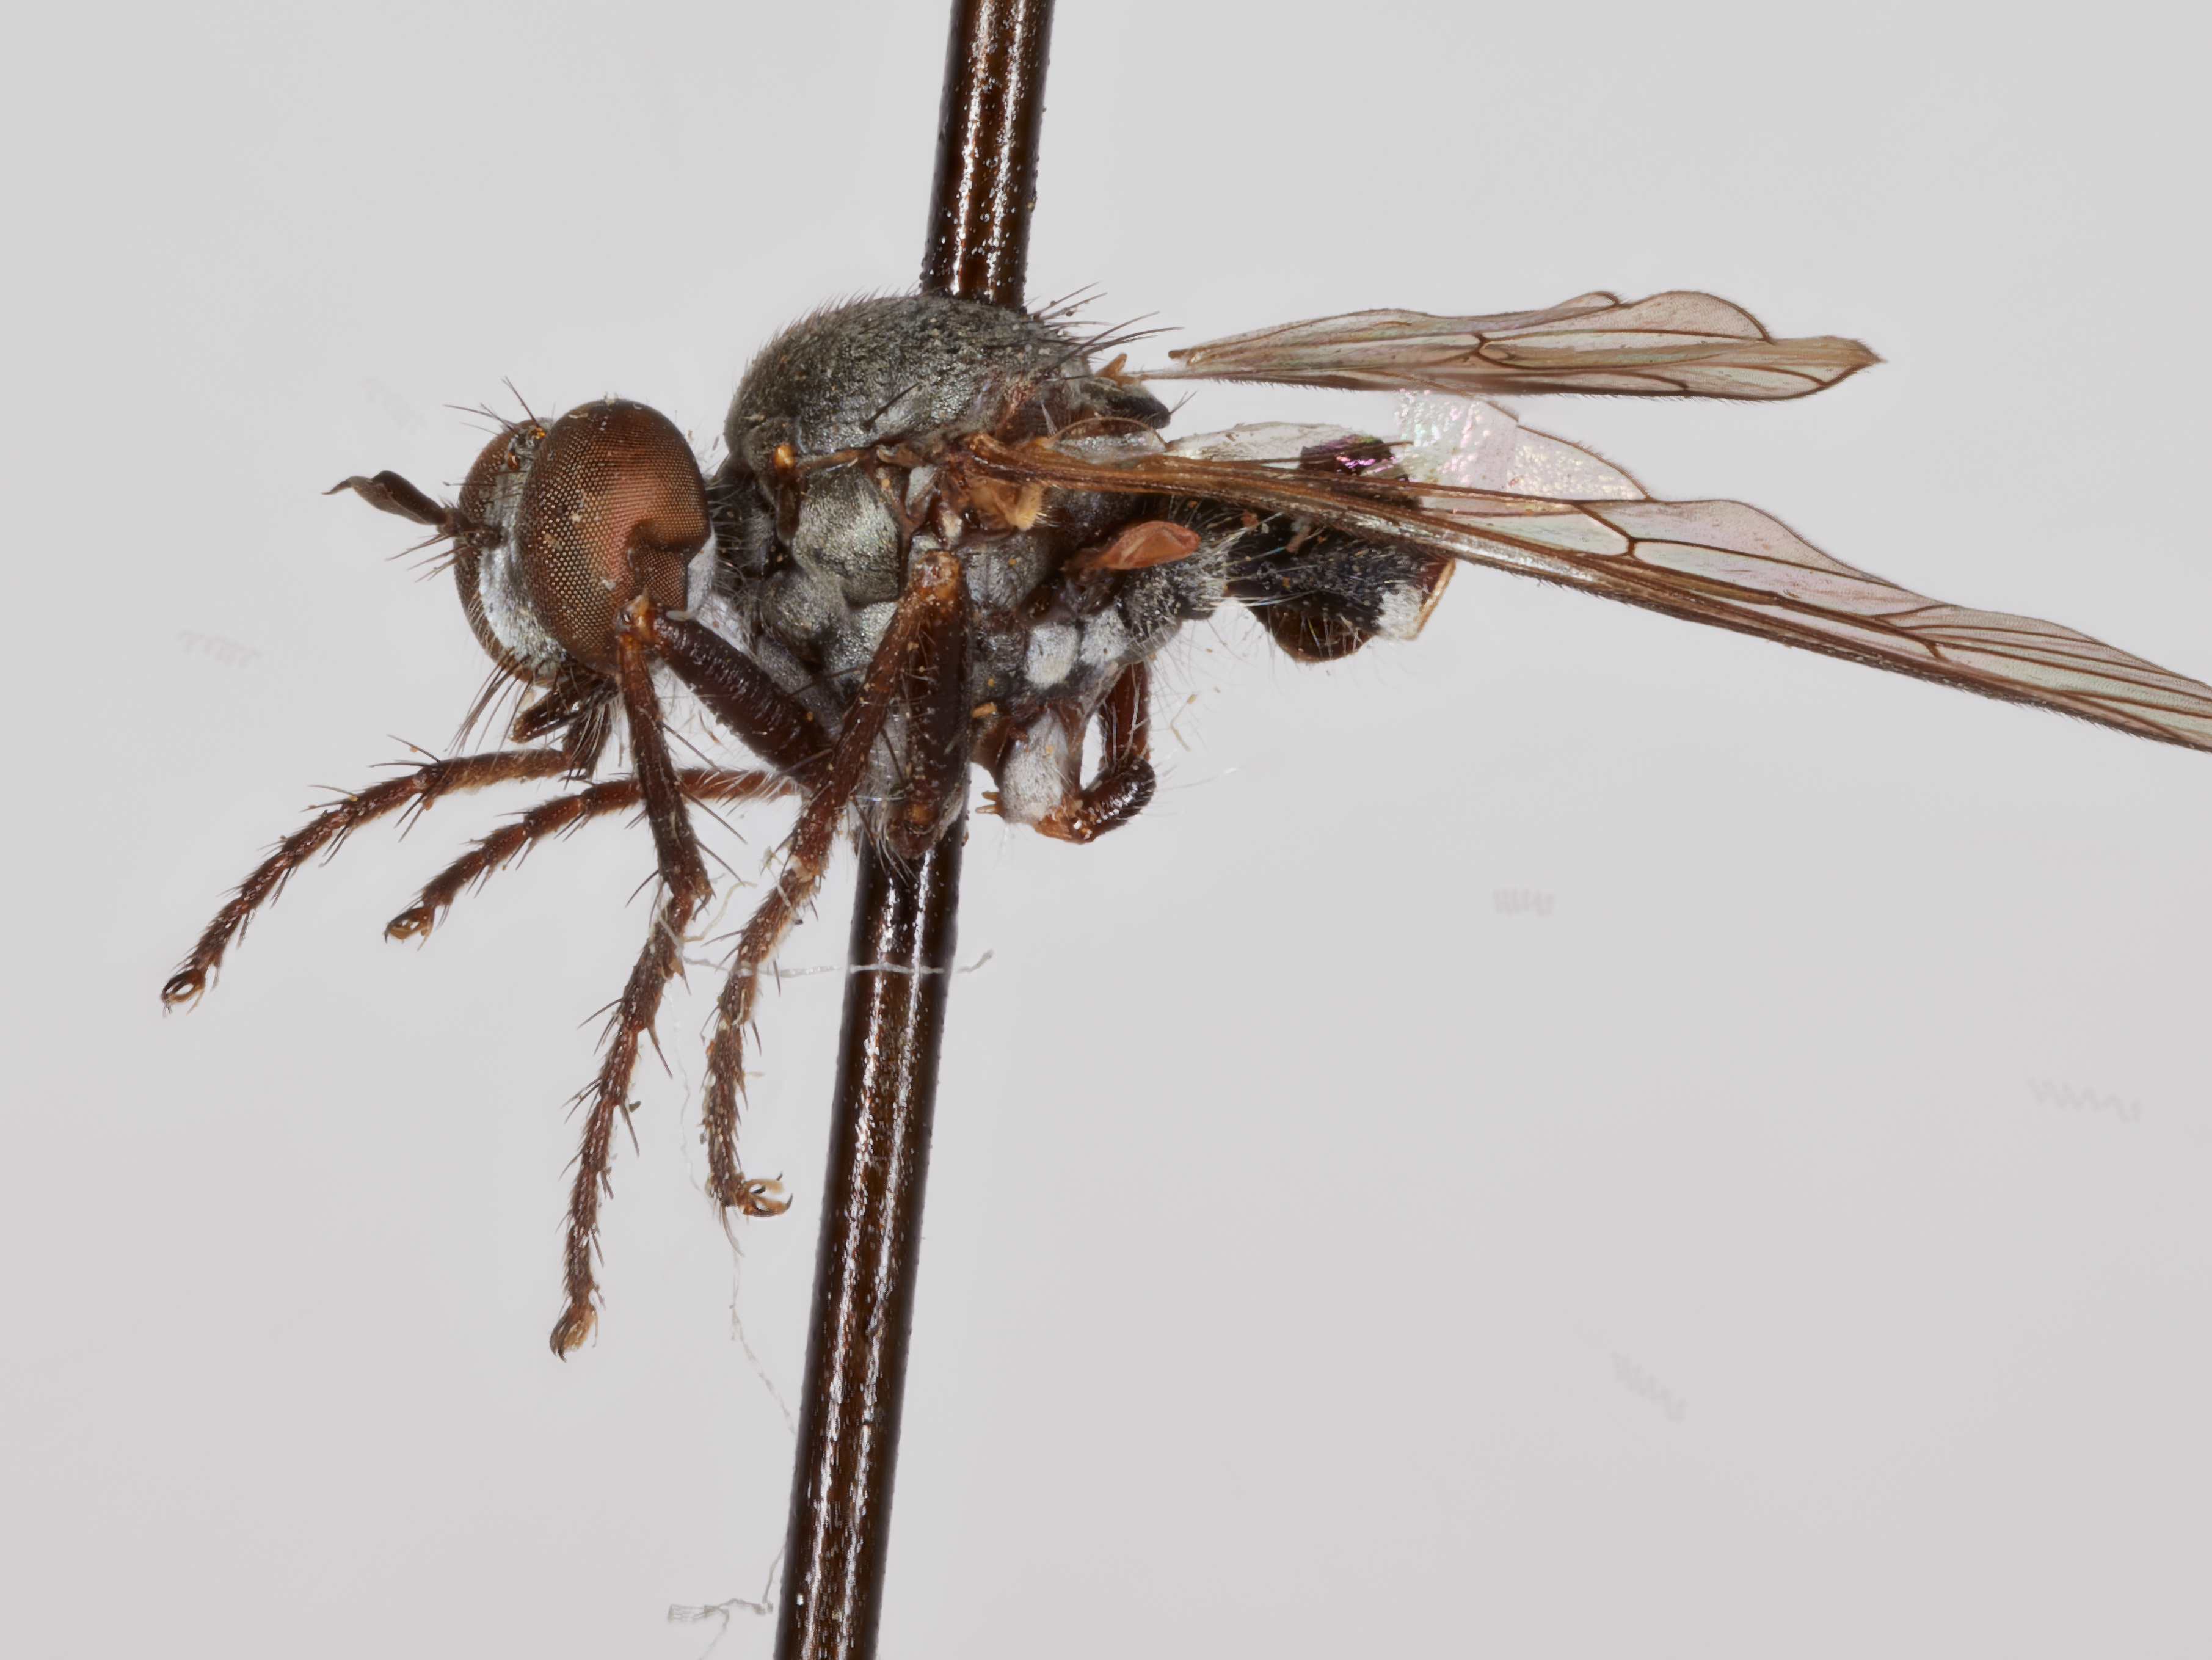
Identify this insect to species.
Cophura melanochaeta
